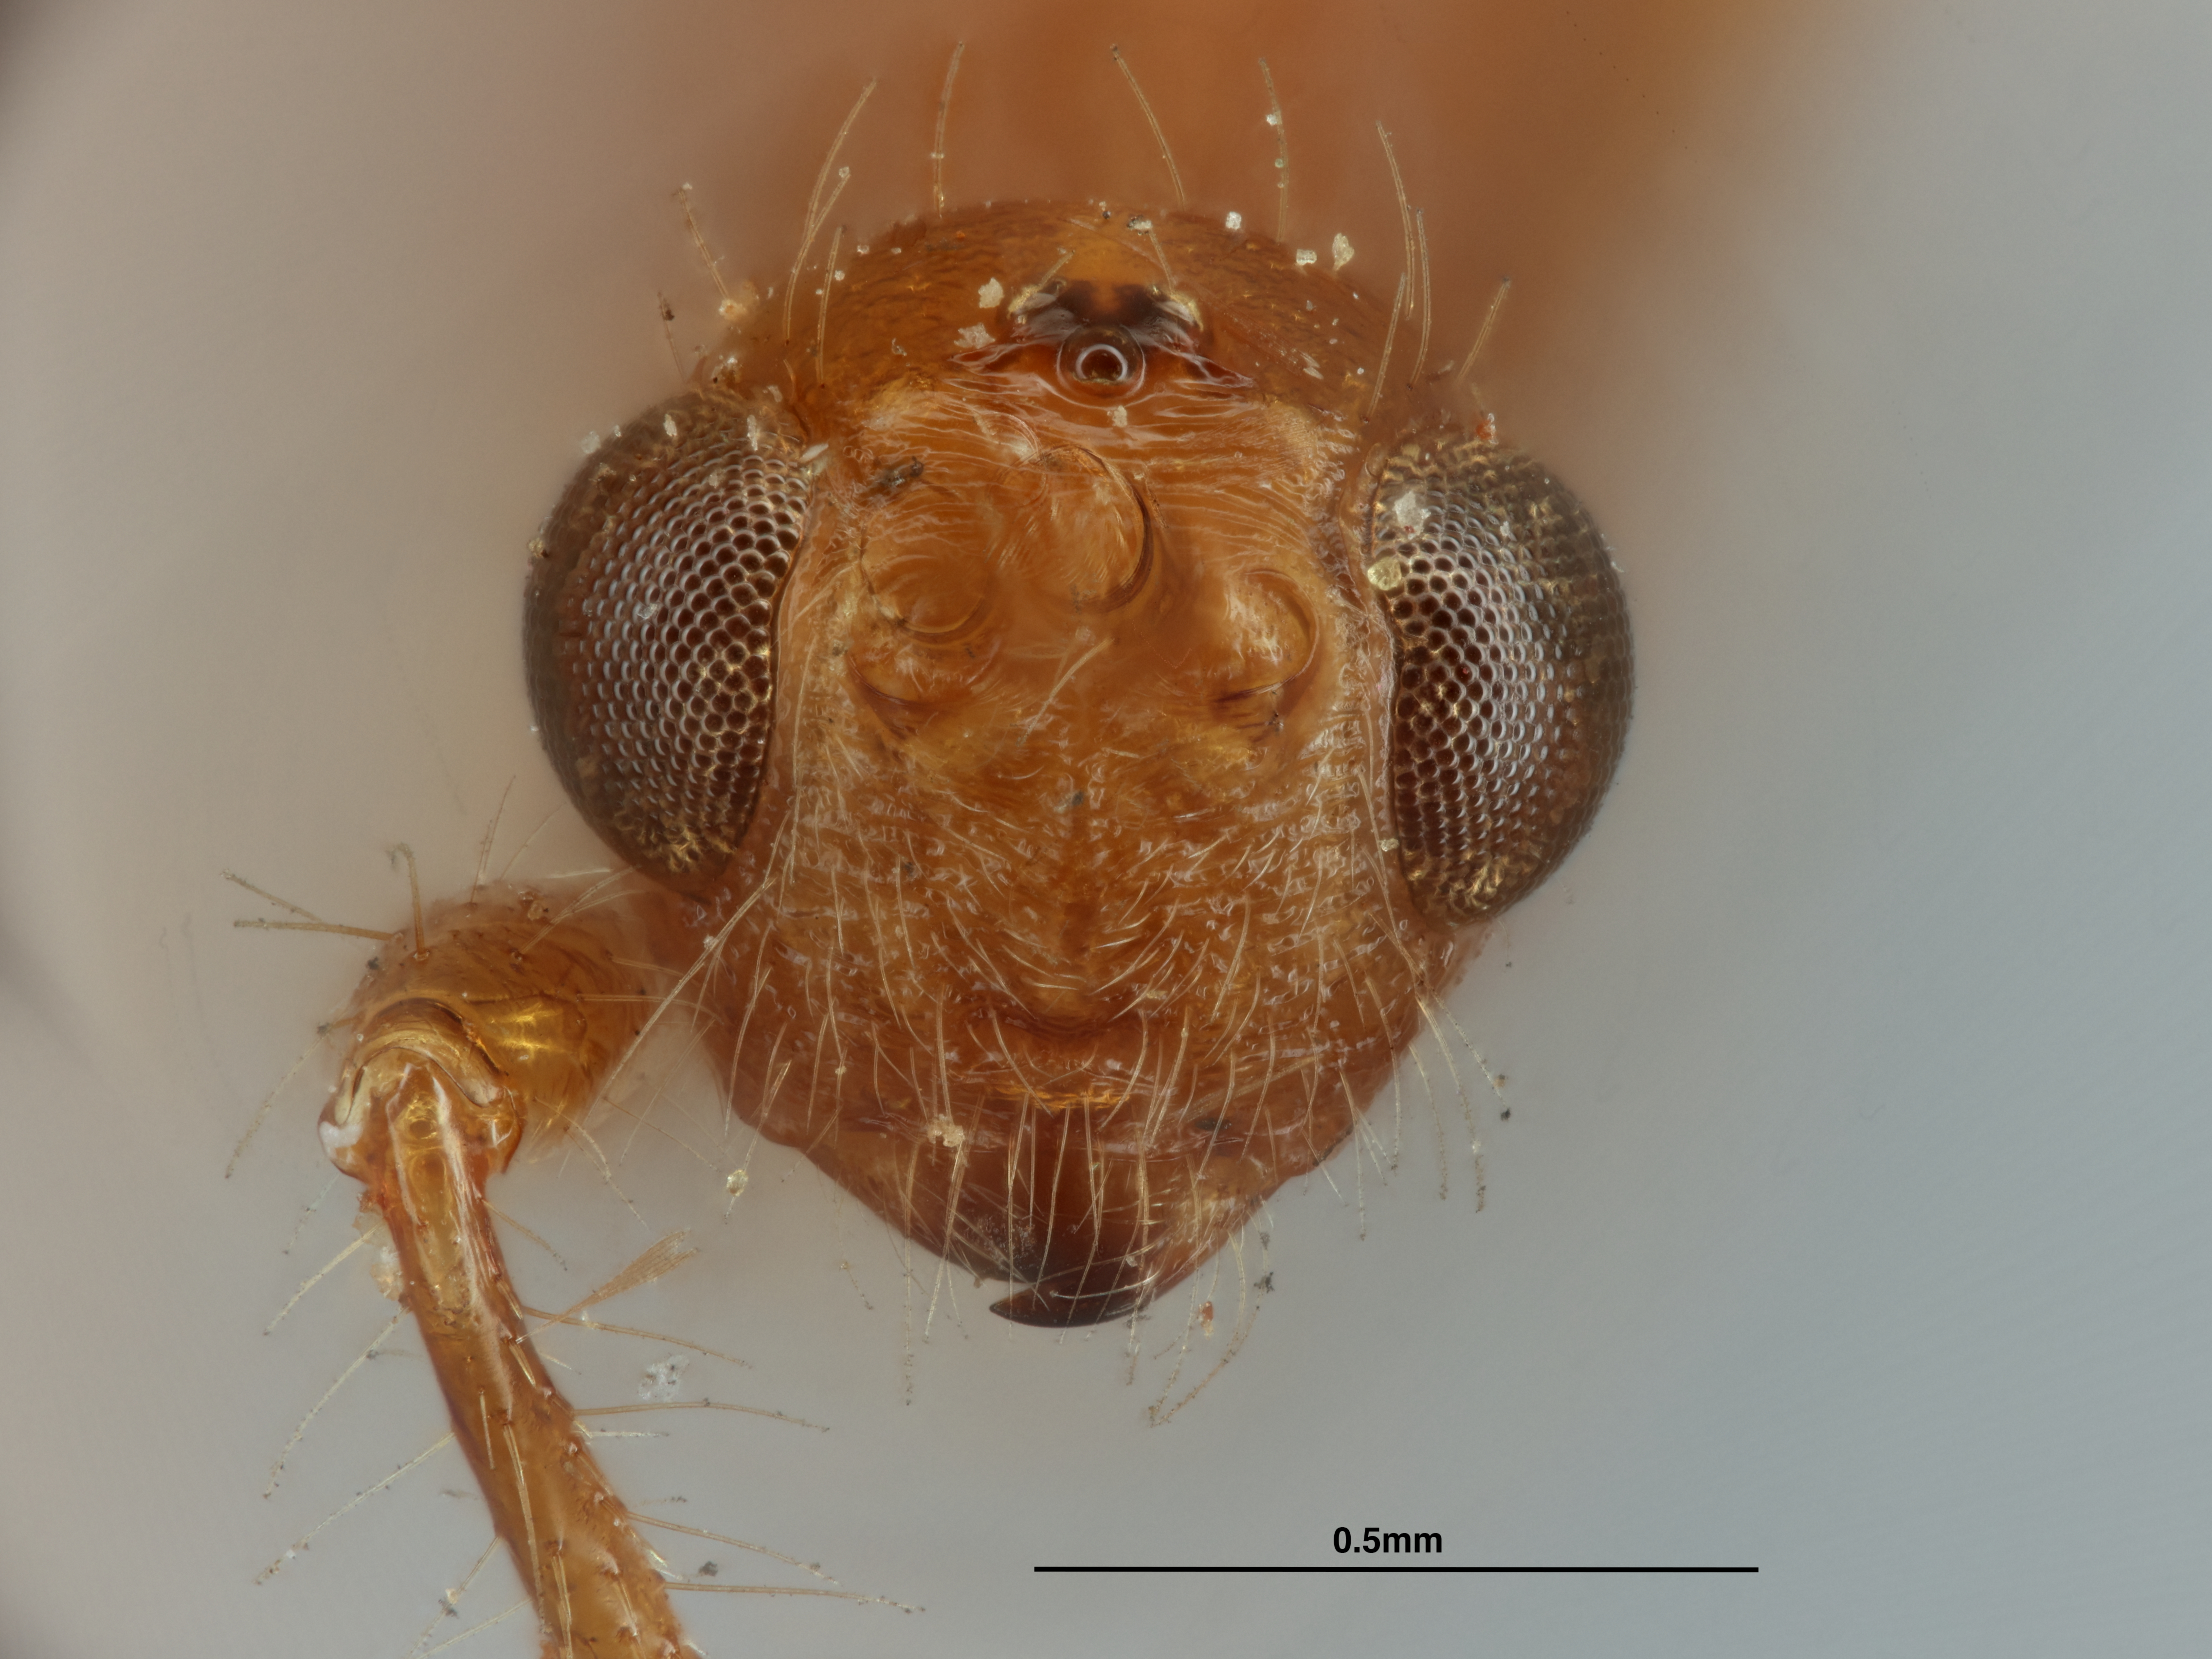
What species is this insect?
Spathius vulturnus
